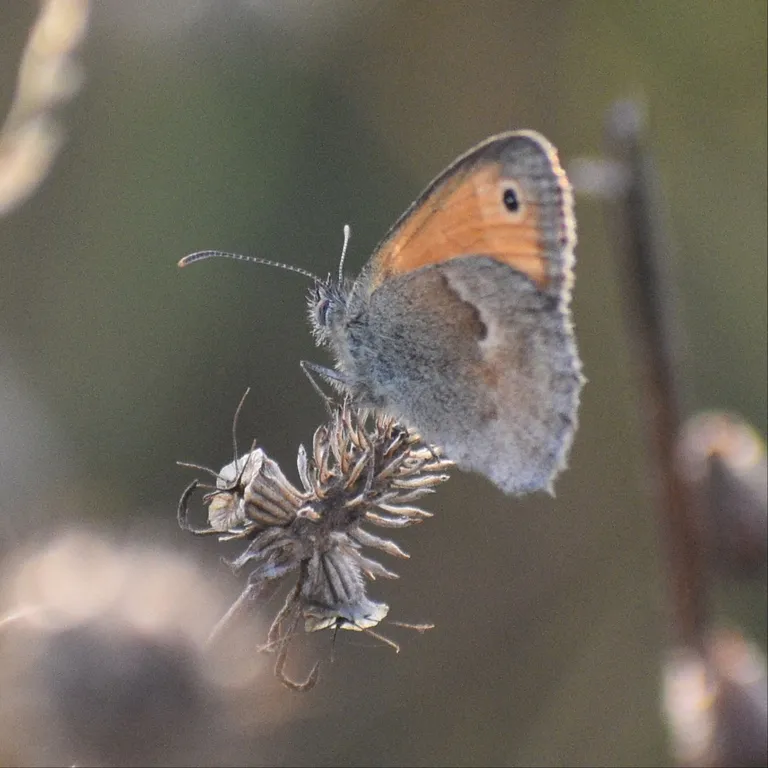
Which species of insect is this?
Coenonympha pamphilus
